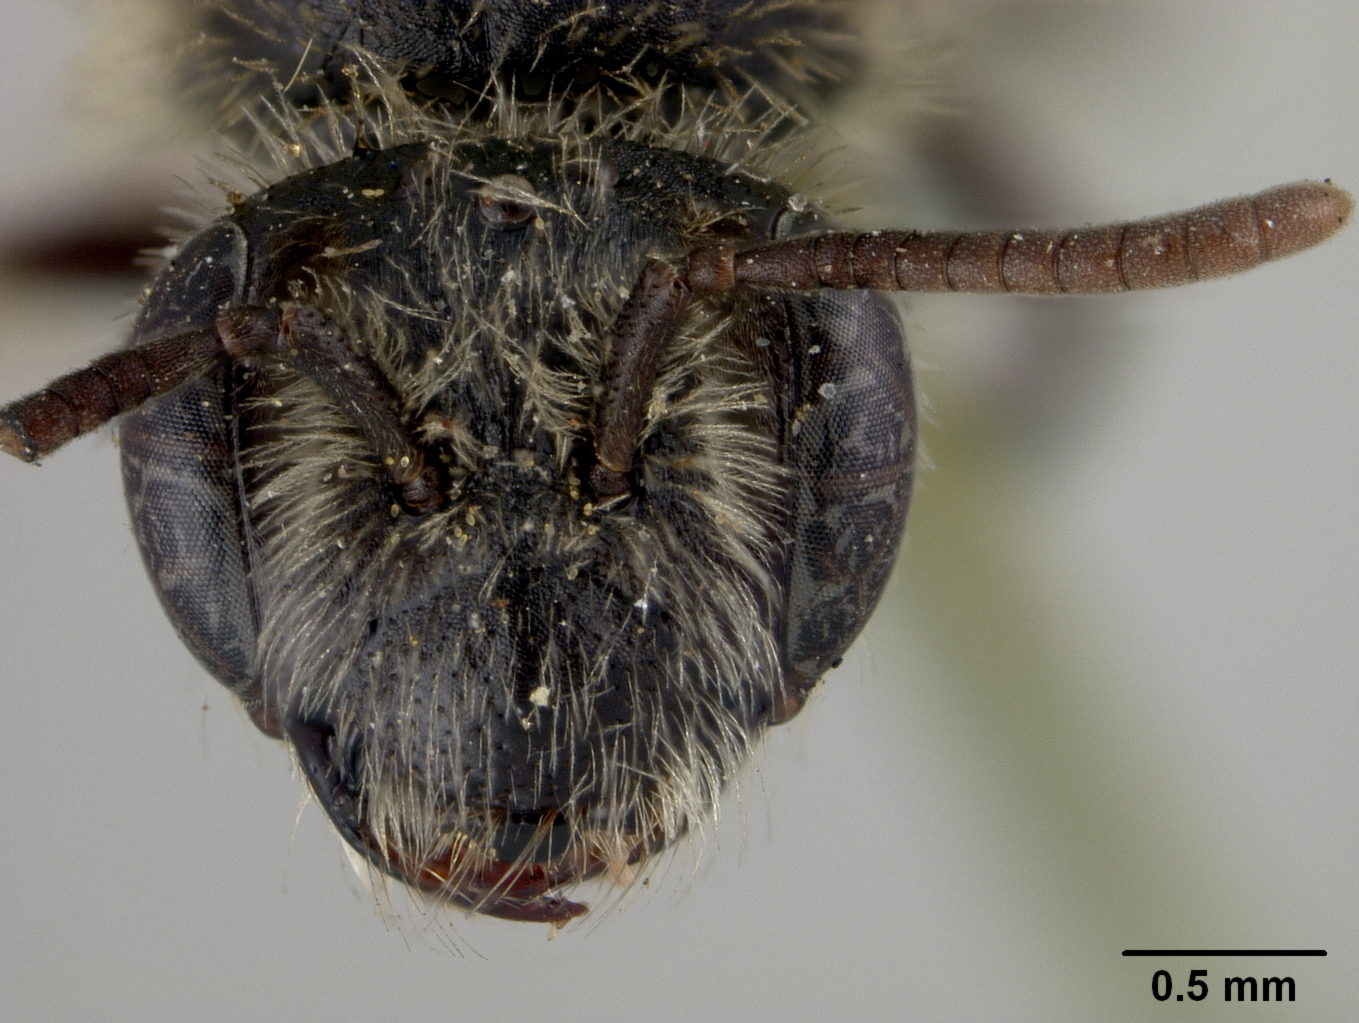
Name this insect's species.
Andrena melanochroa
